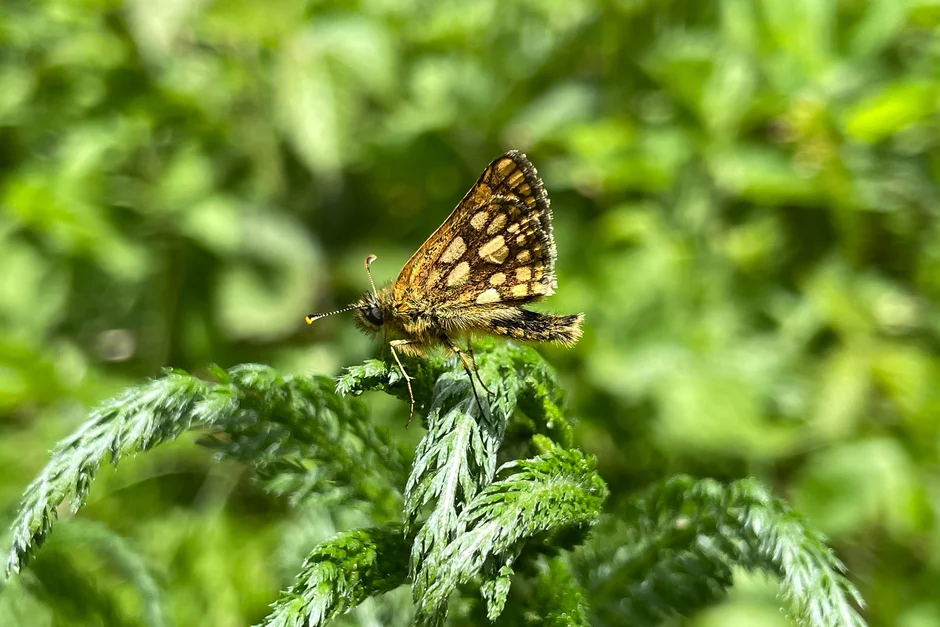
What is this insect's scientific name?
Carterocephalus palaemon
